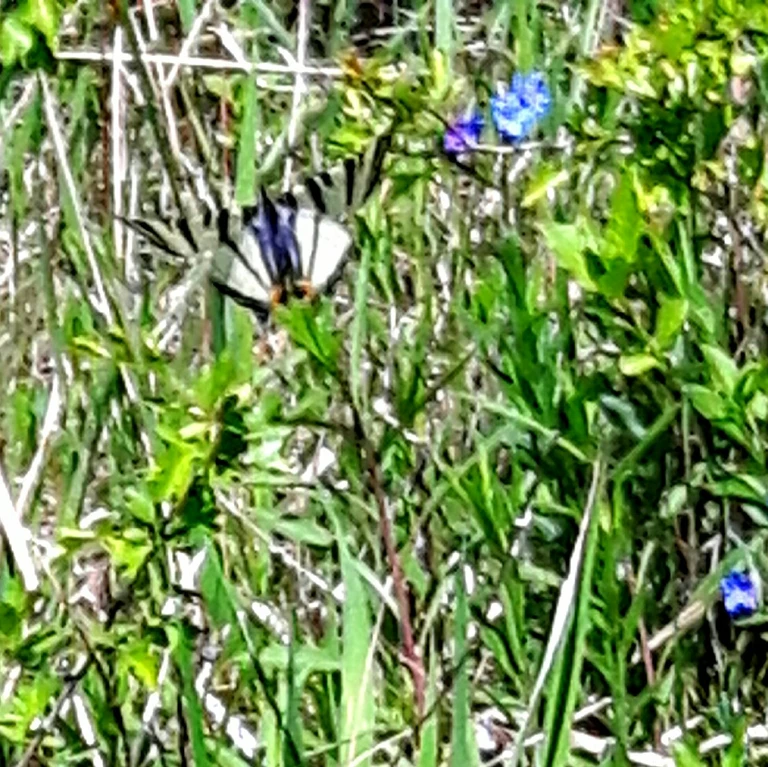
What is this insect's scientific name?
Iphiclides podalirius
